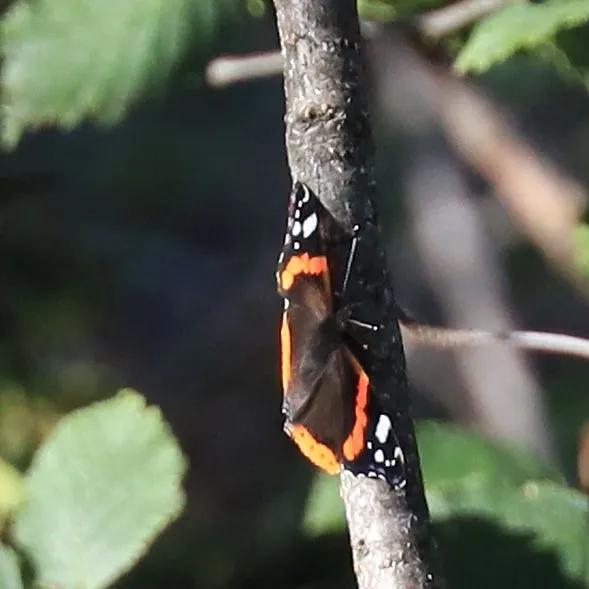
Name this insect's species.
Vanessa atalanta
